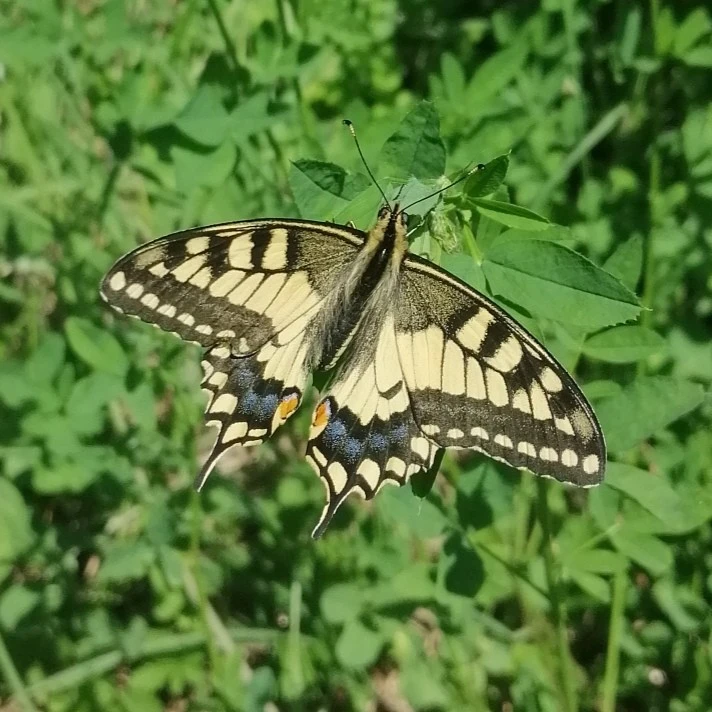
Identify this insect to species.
Papilio machaon
